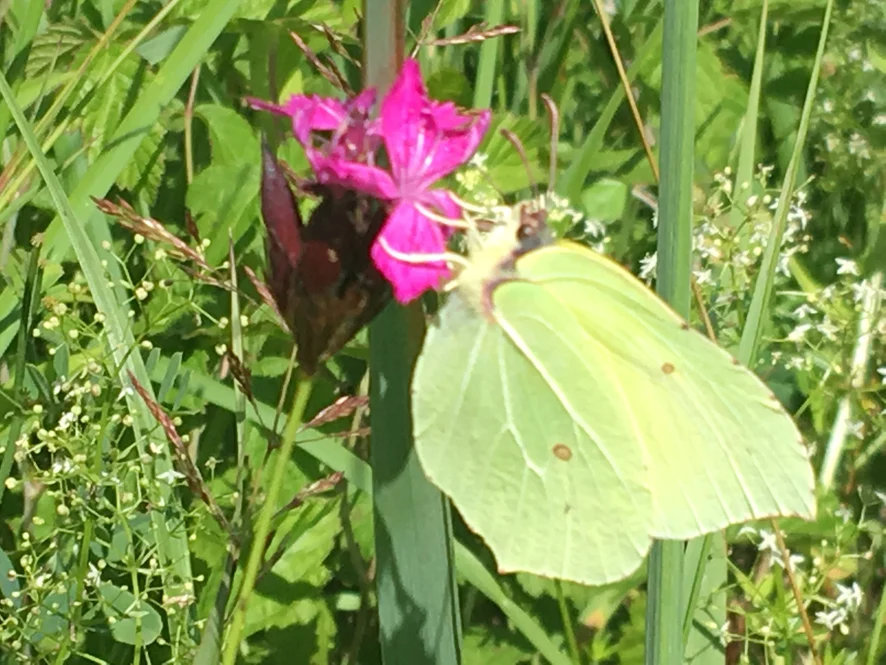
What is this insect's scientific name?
Gonepteryx rhamni
